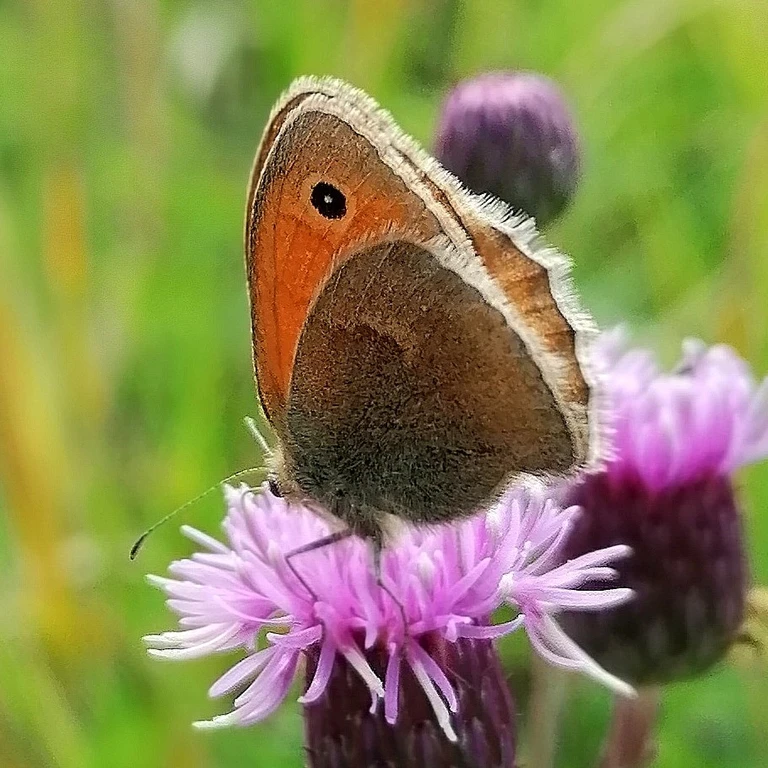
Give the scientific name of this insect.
Coenonympha pamphilus
